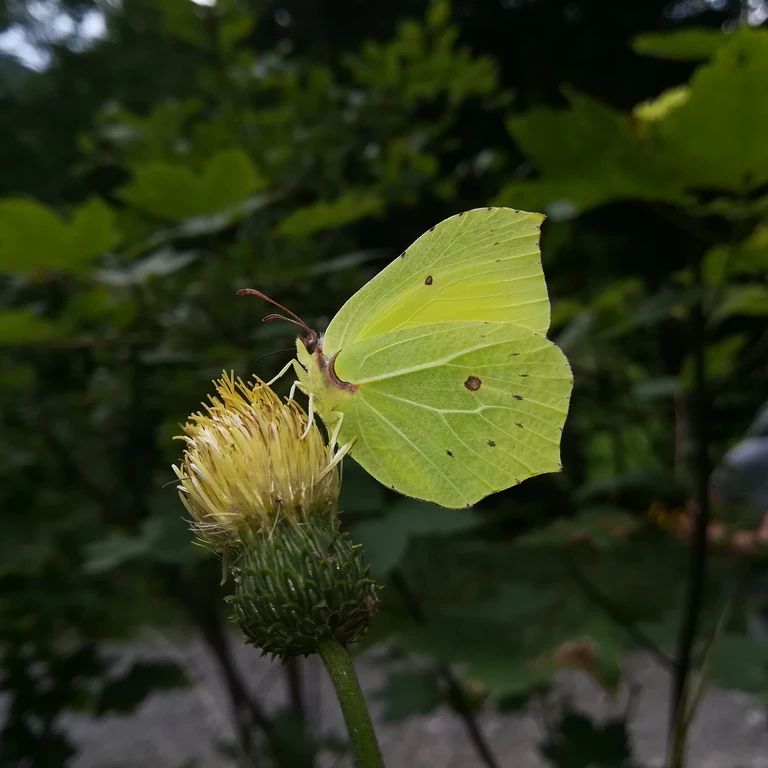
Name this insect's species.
Gonepteryx rhamni
